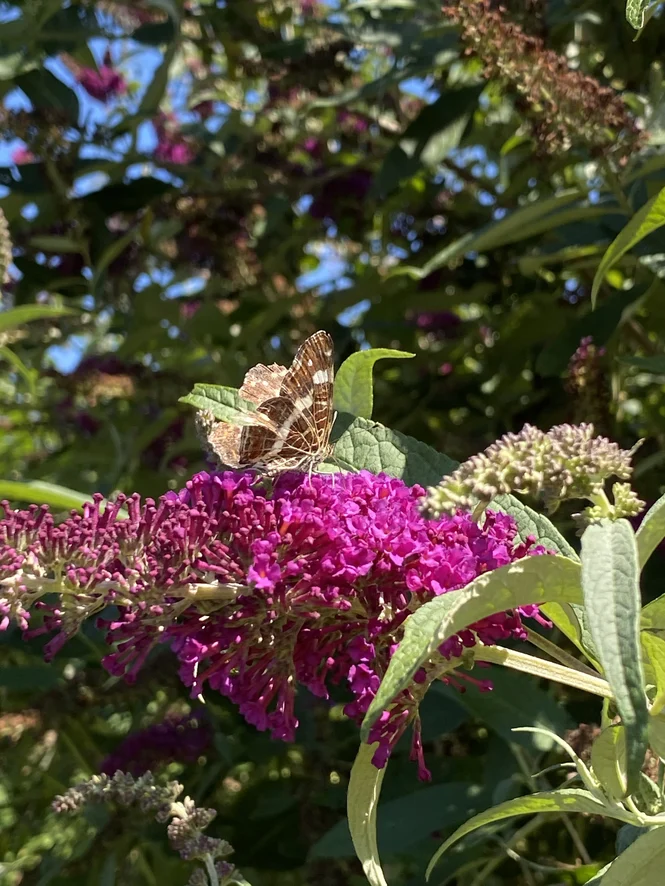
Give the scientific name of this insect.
Araschnia levana
